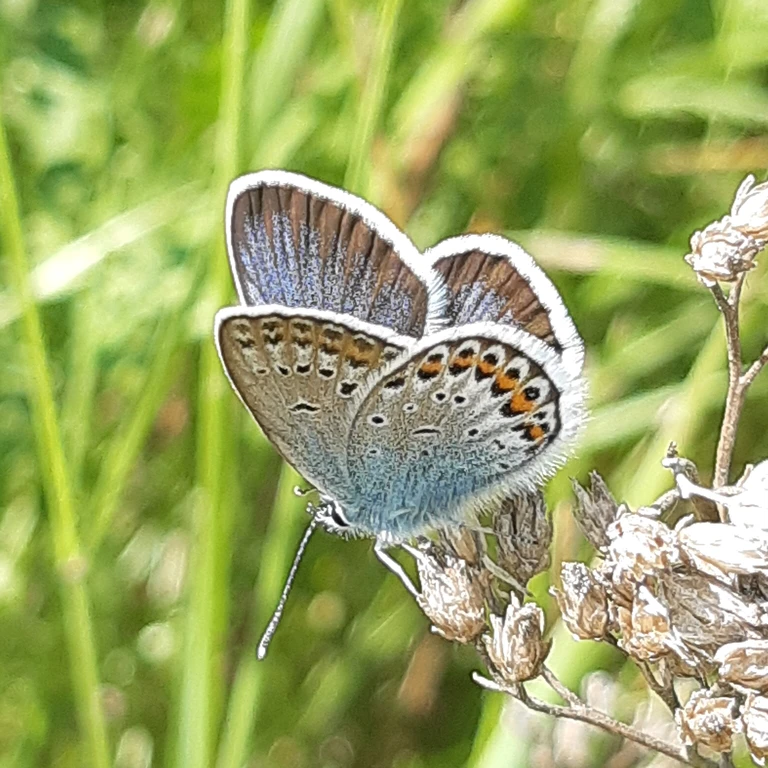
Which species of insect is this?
Plebejus argus
